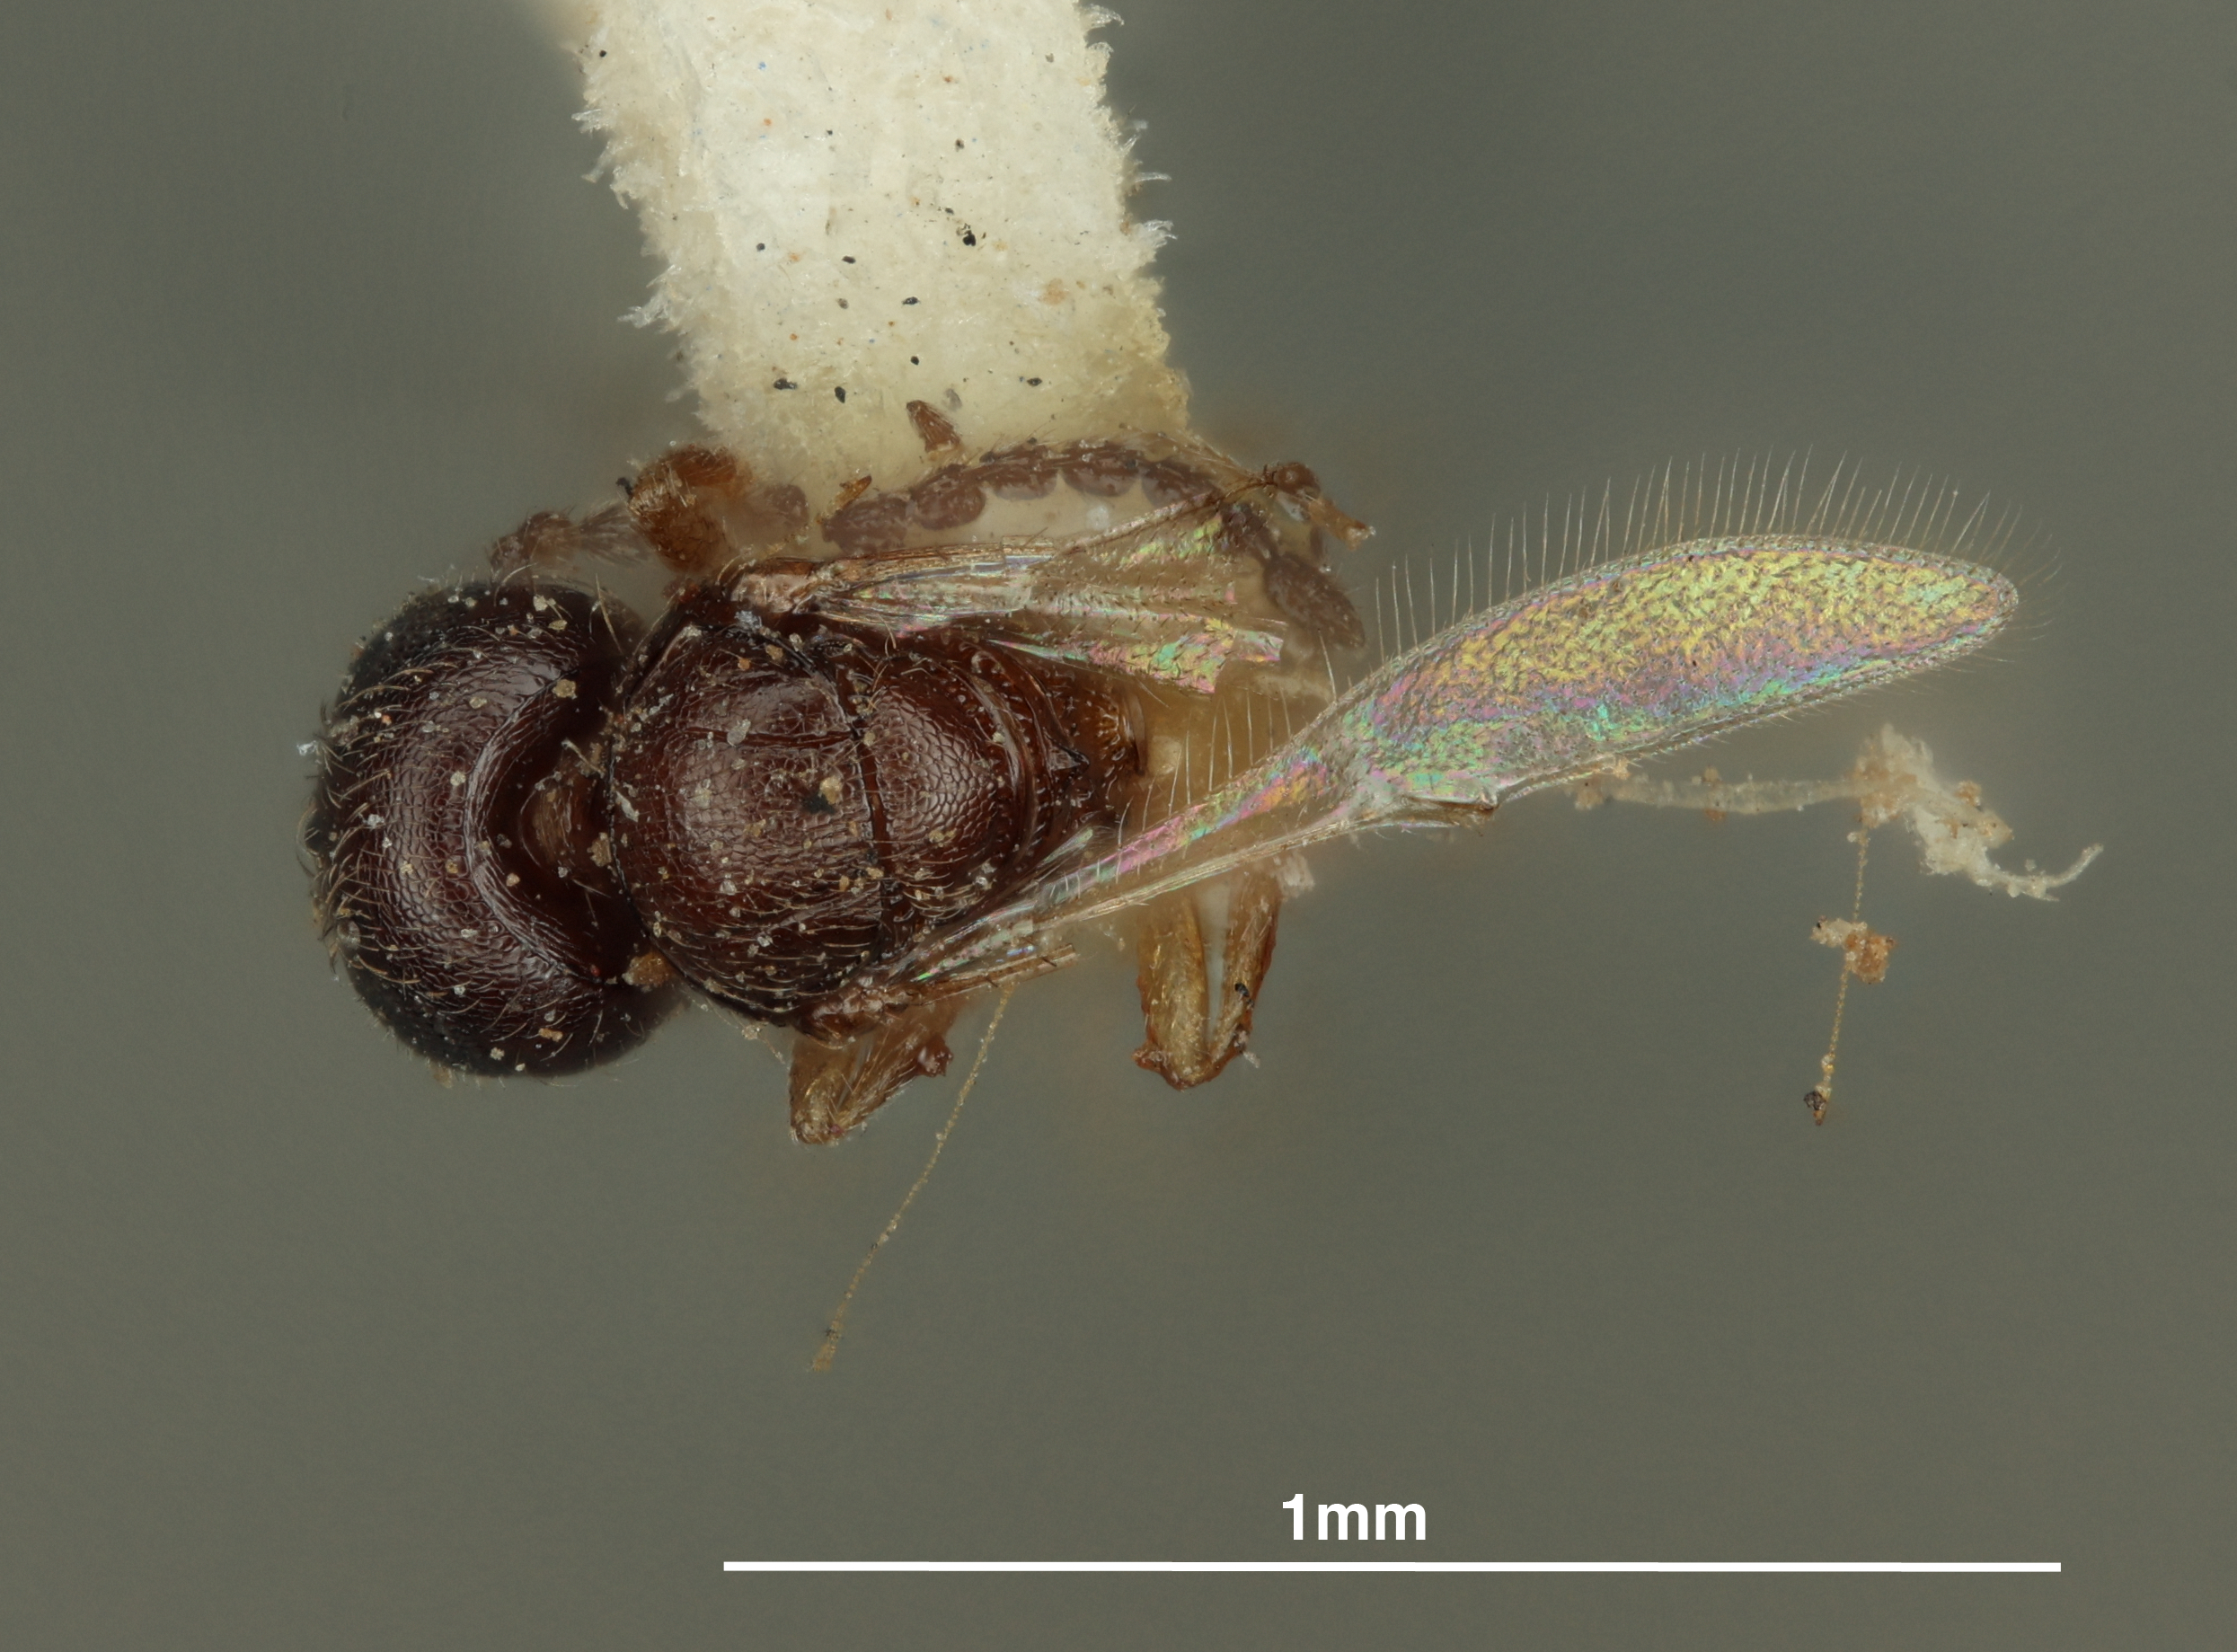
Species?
Trimorus americanus
